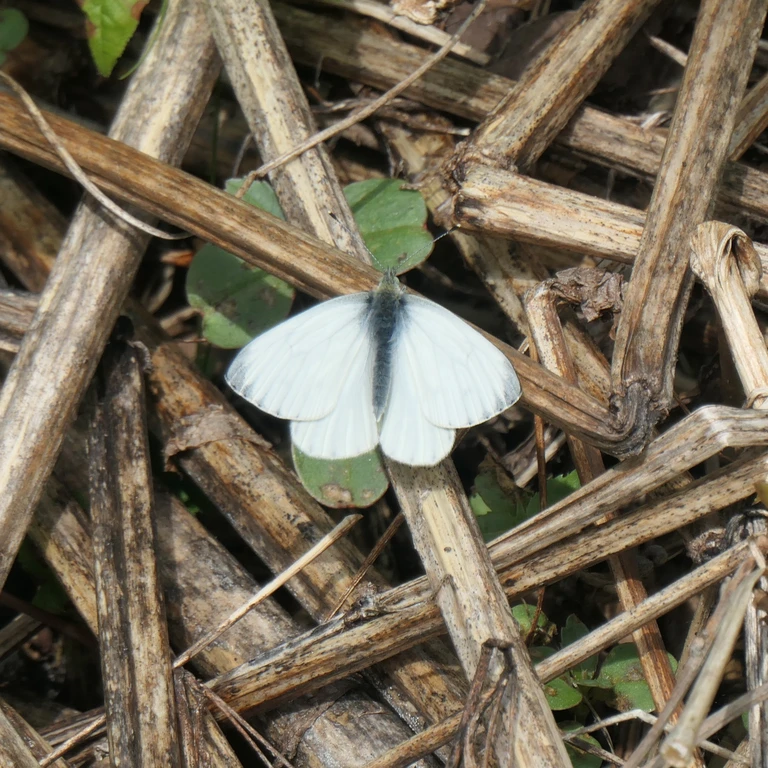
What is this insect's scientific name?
Pieris napi
